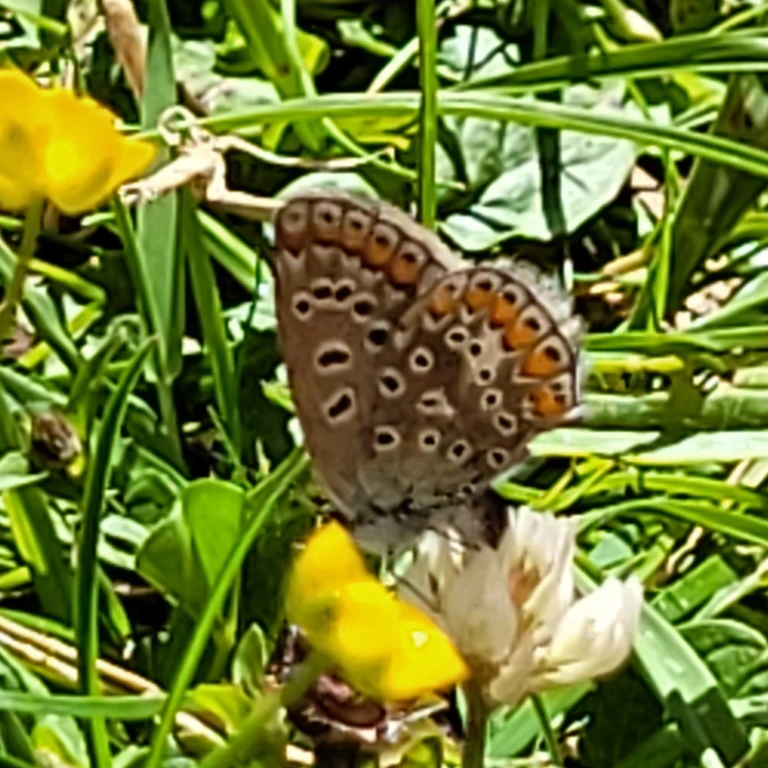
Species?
Polyommatus icarus
